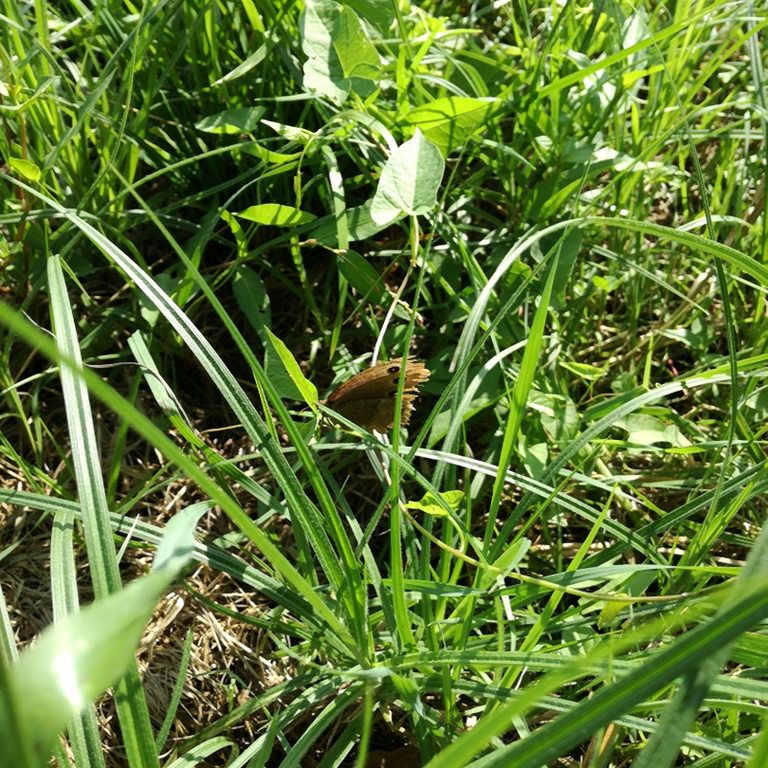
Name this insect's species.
Minois dryas
